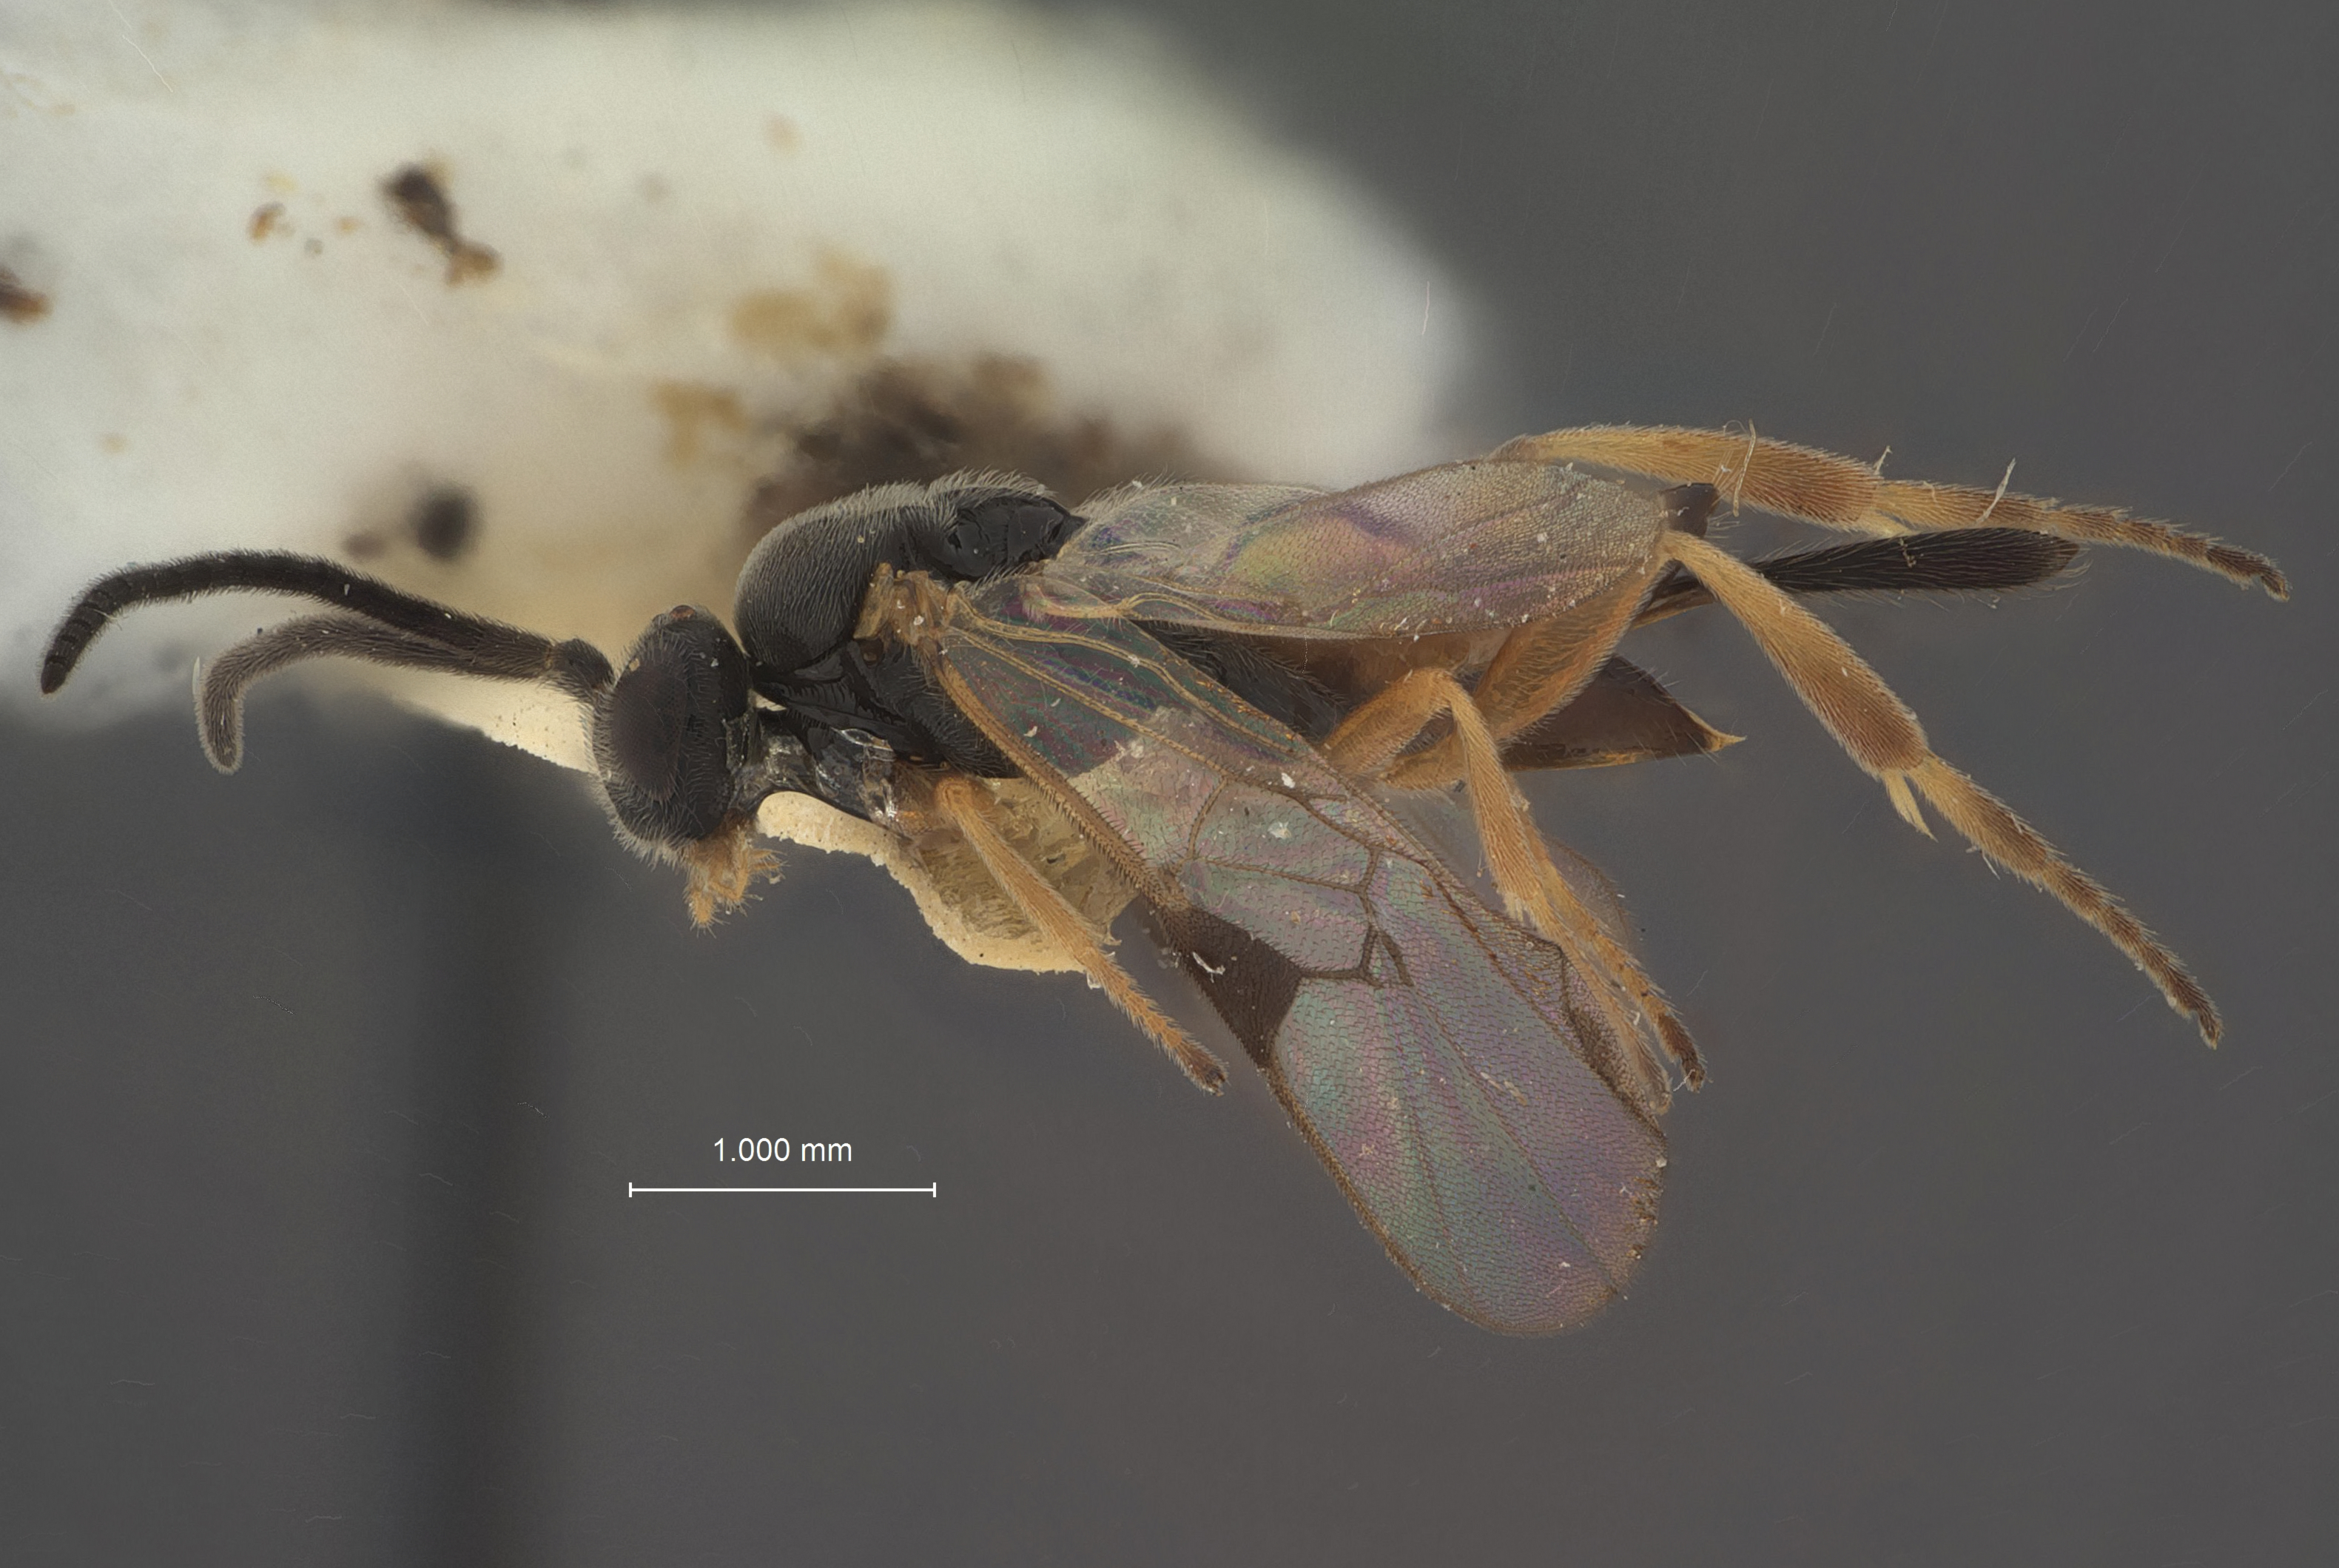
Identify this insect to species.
Apanteles insignis
